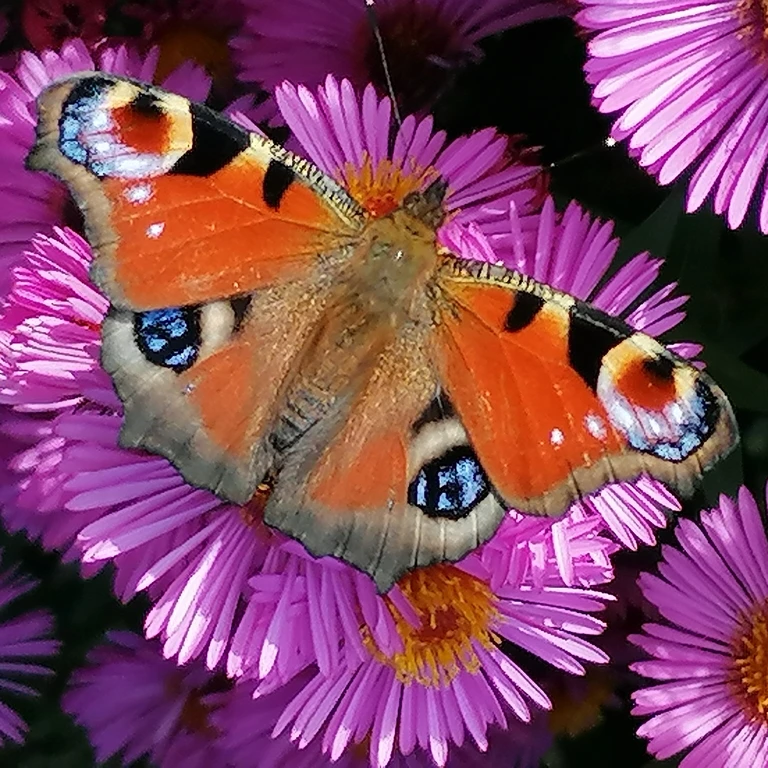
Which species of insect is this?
Aglais io
